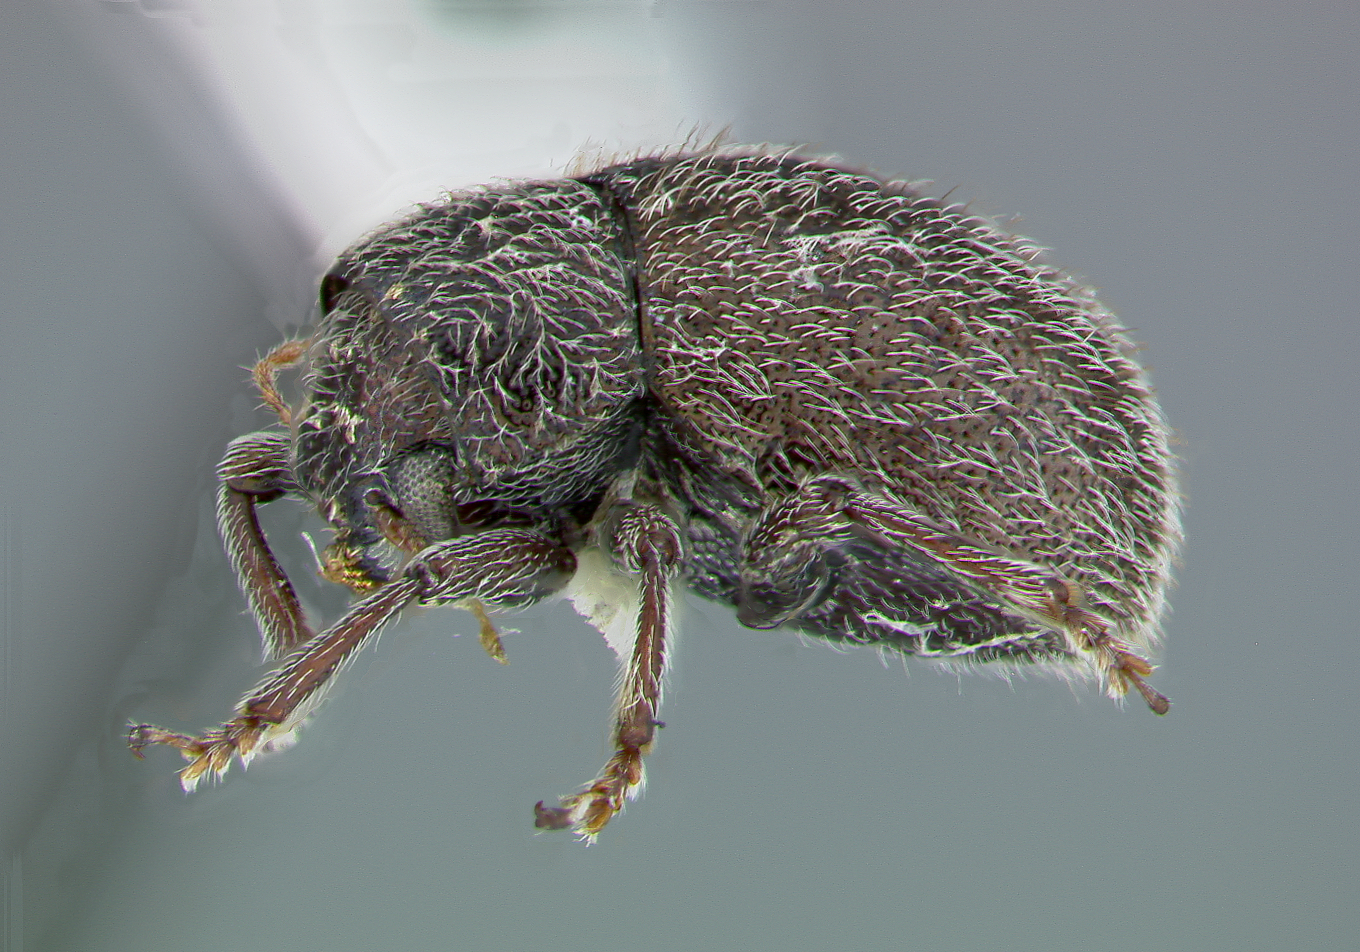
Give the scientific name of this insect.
Chalcosicya aptera
